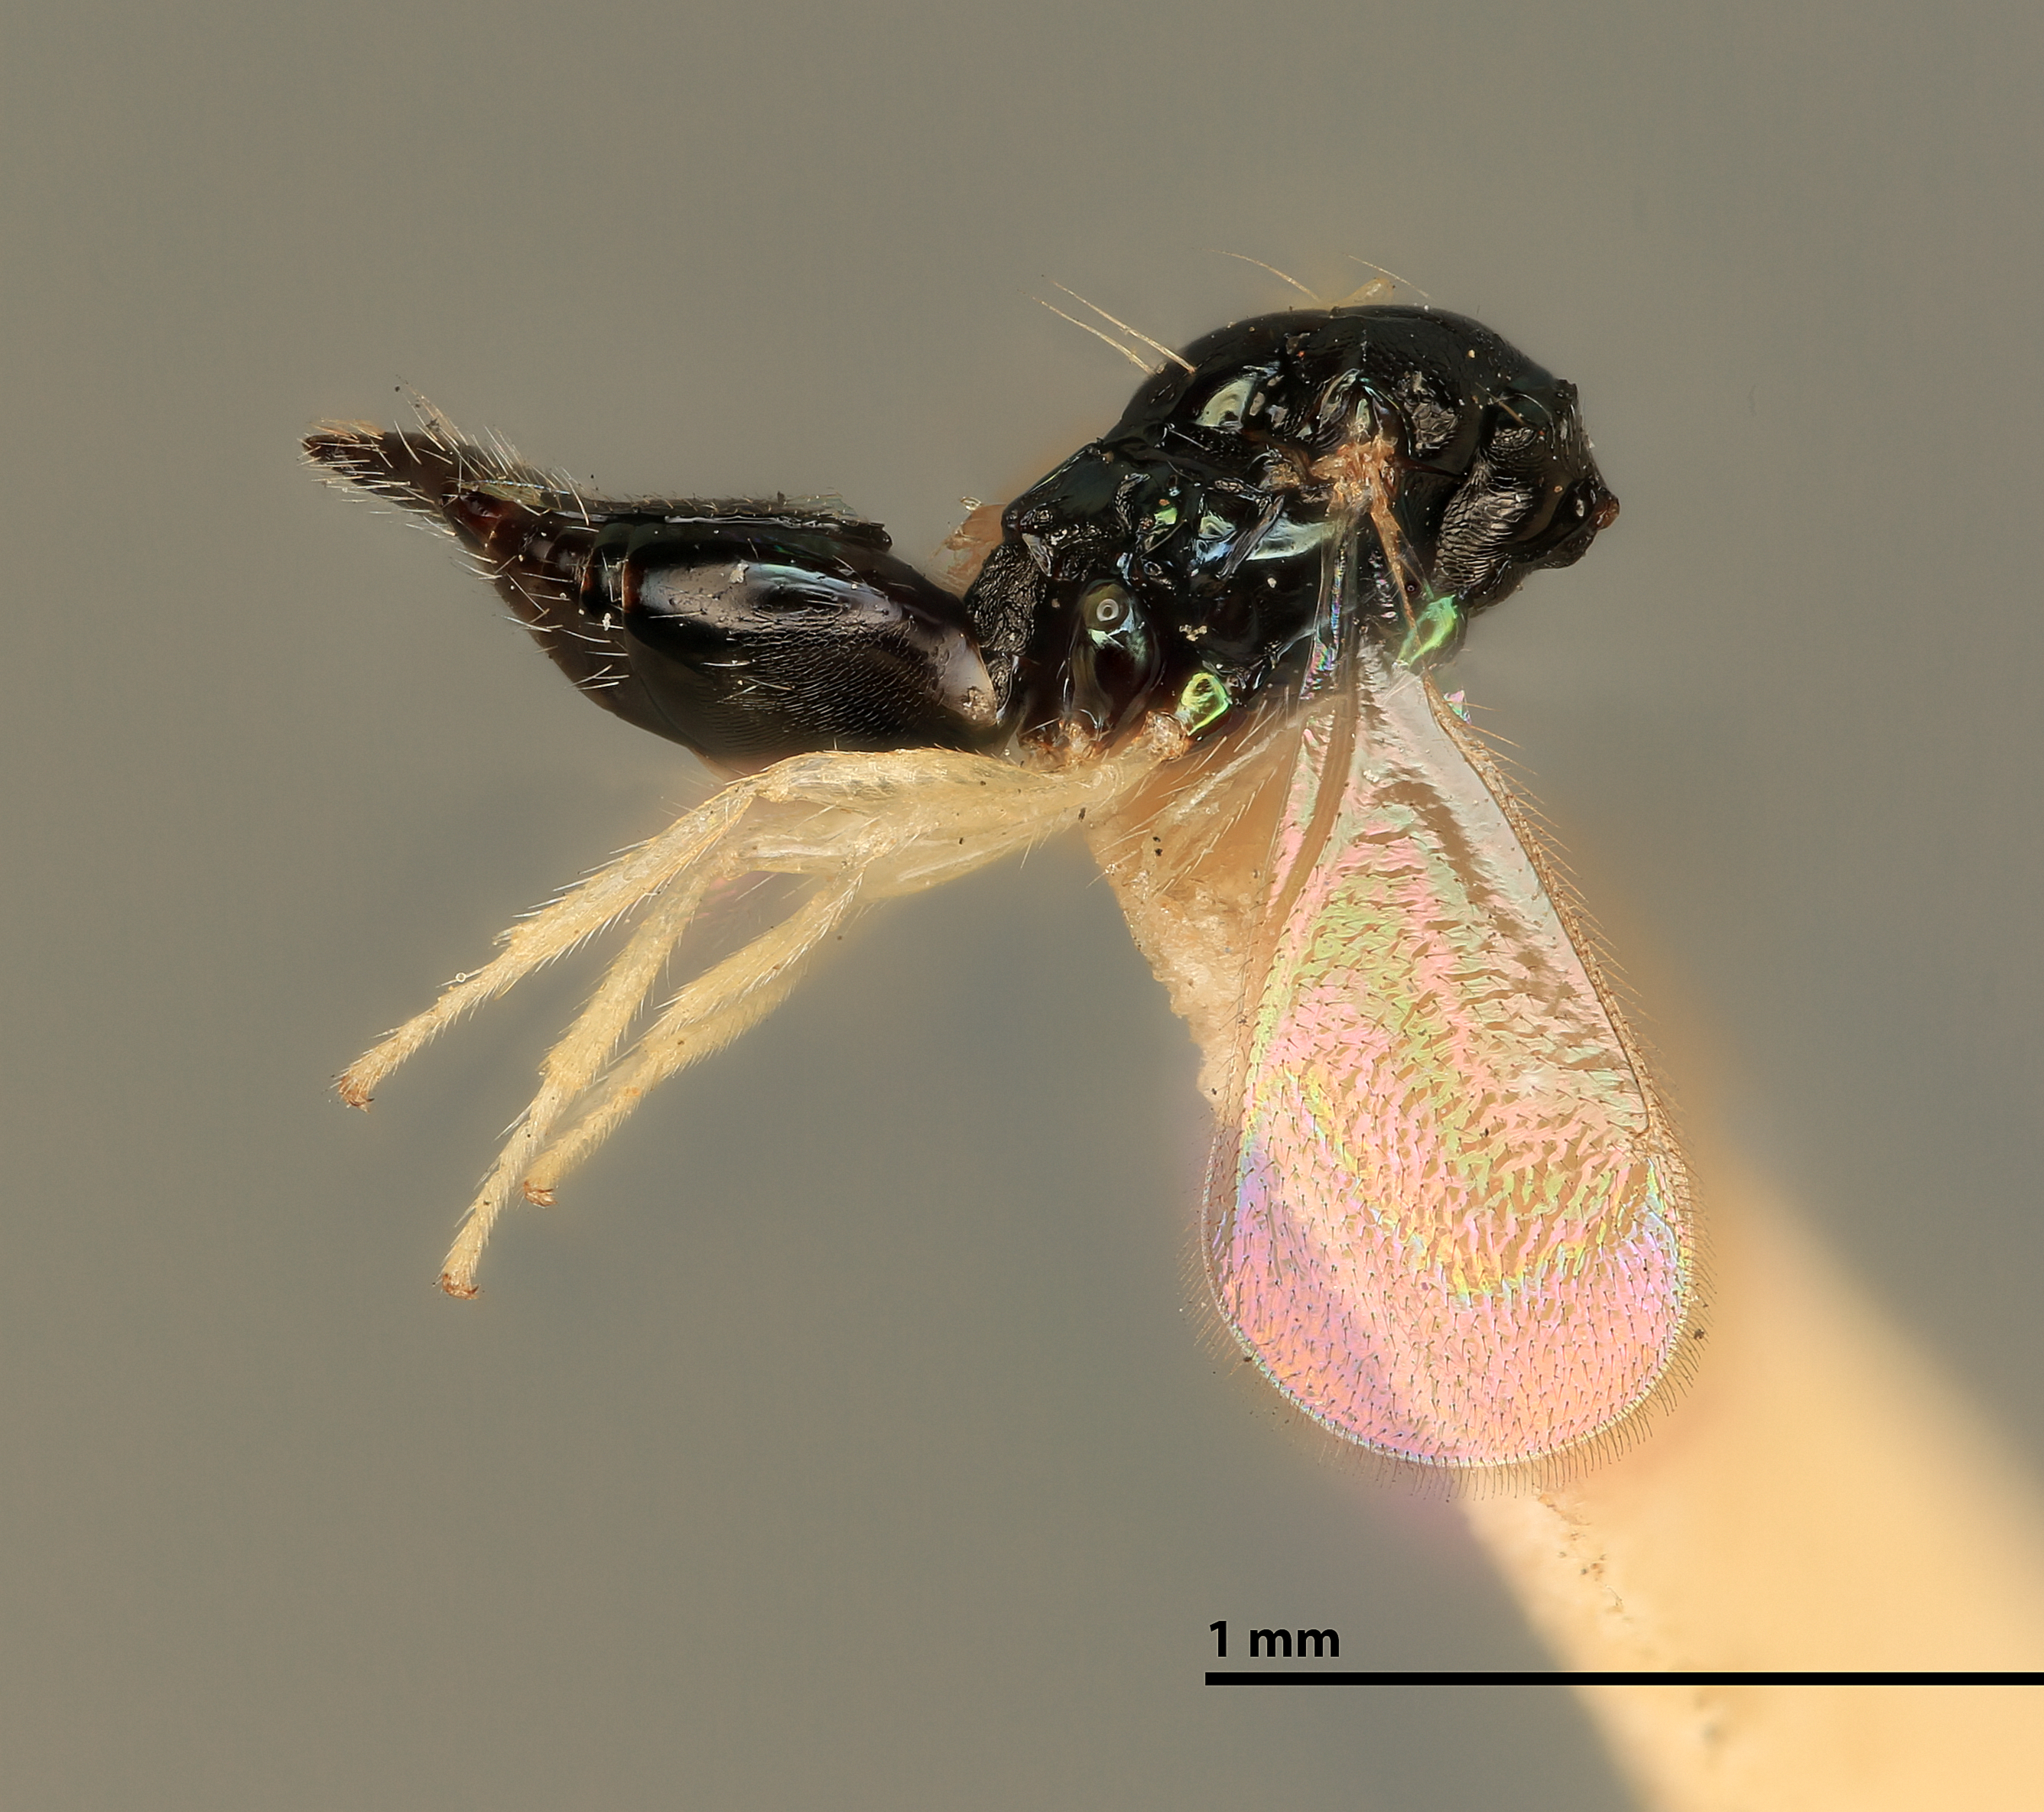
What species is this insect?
Holcopelte nitens
